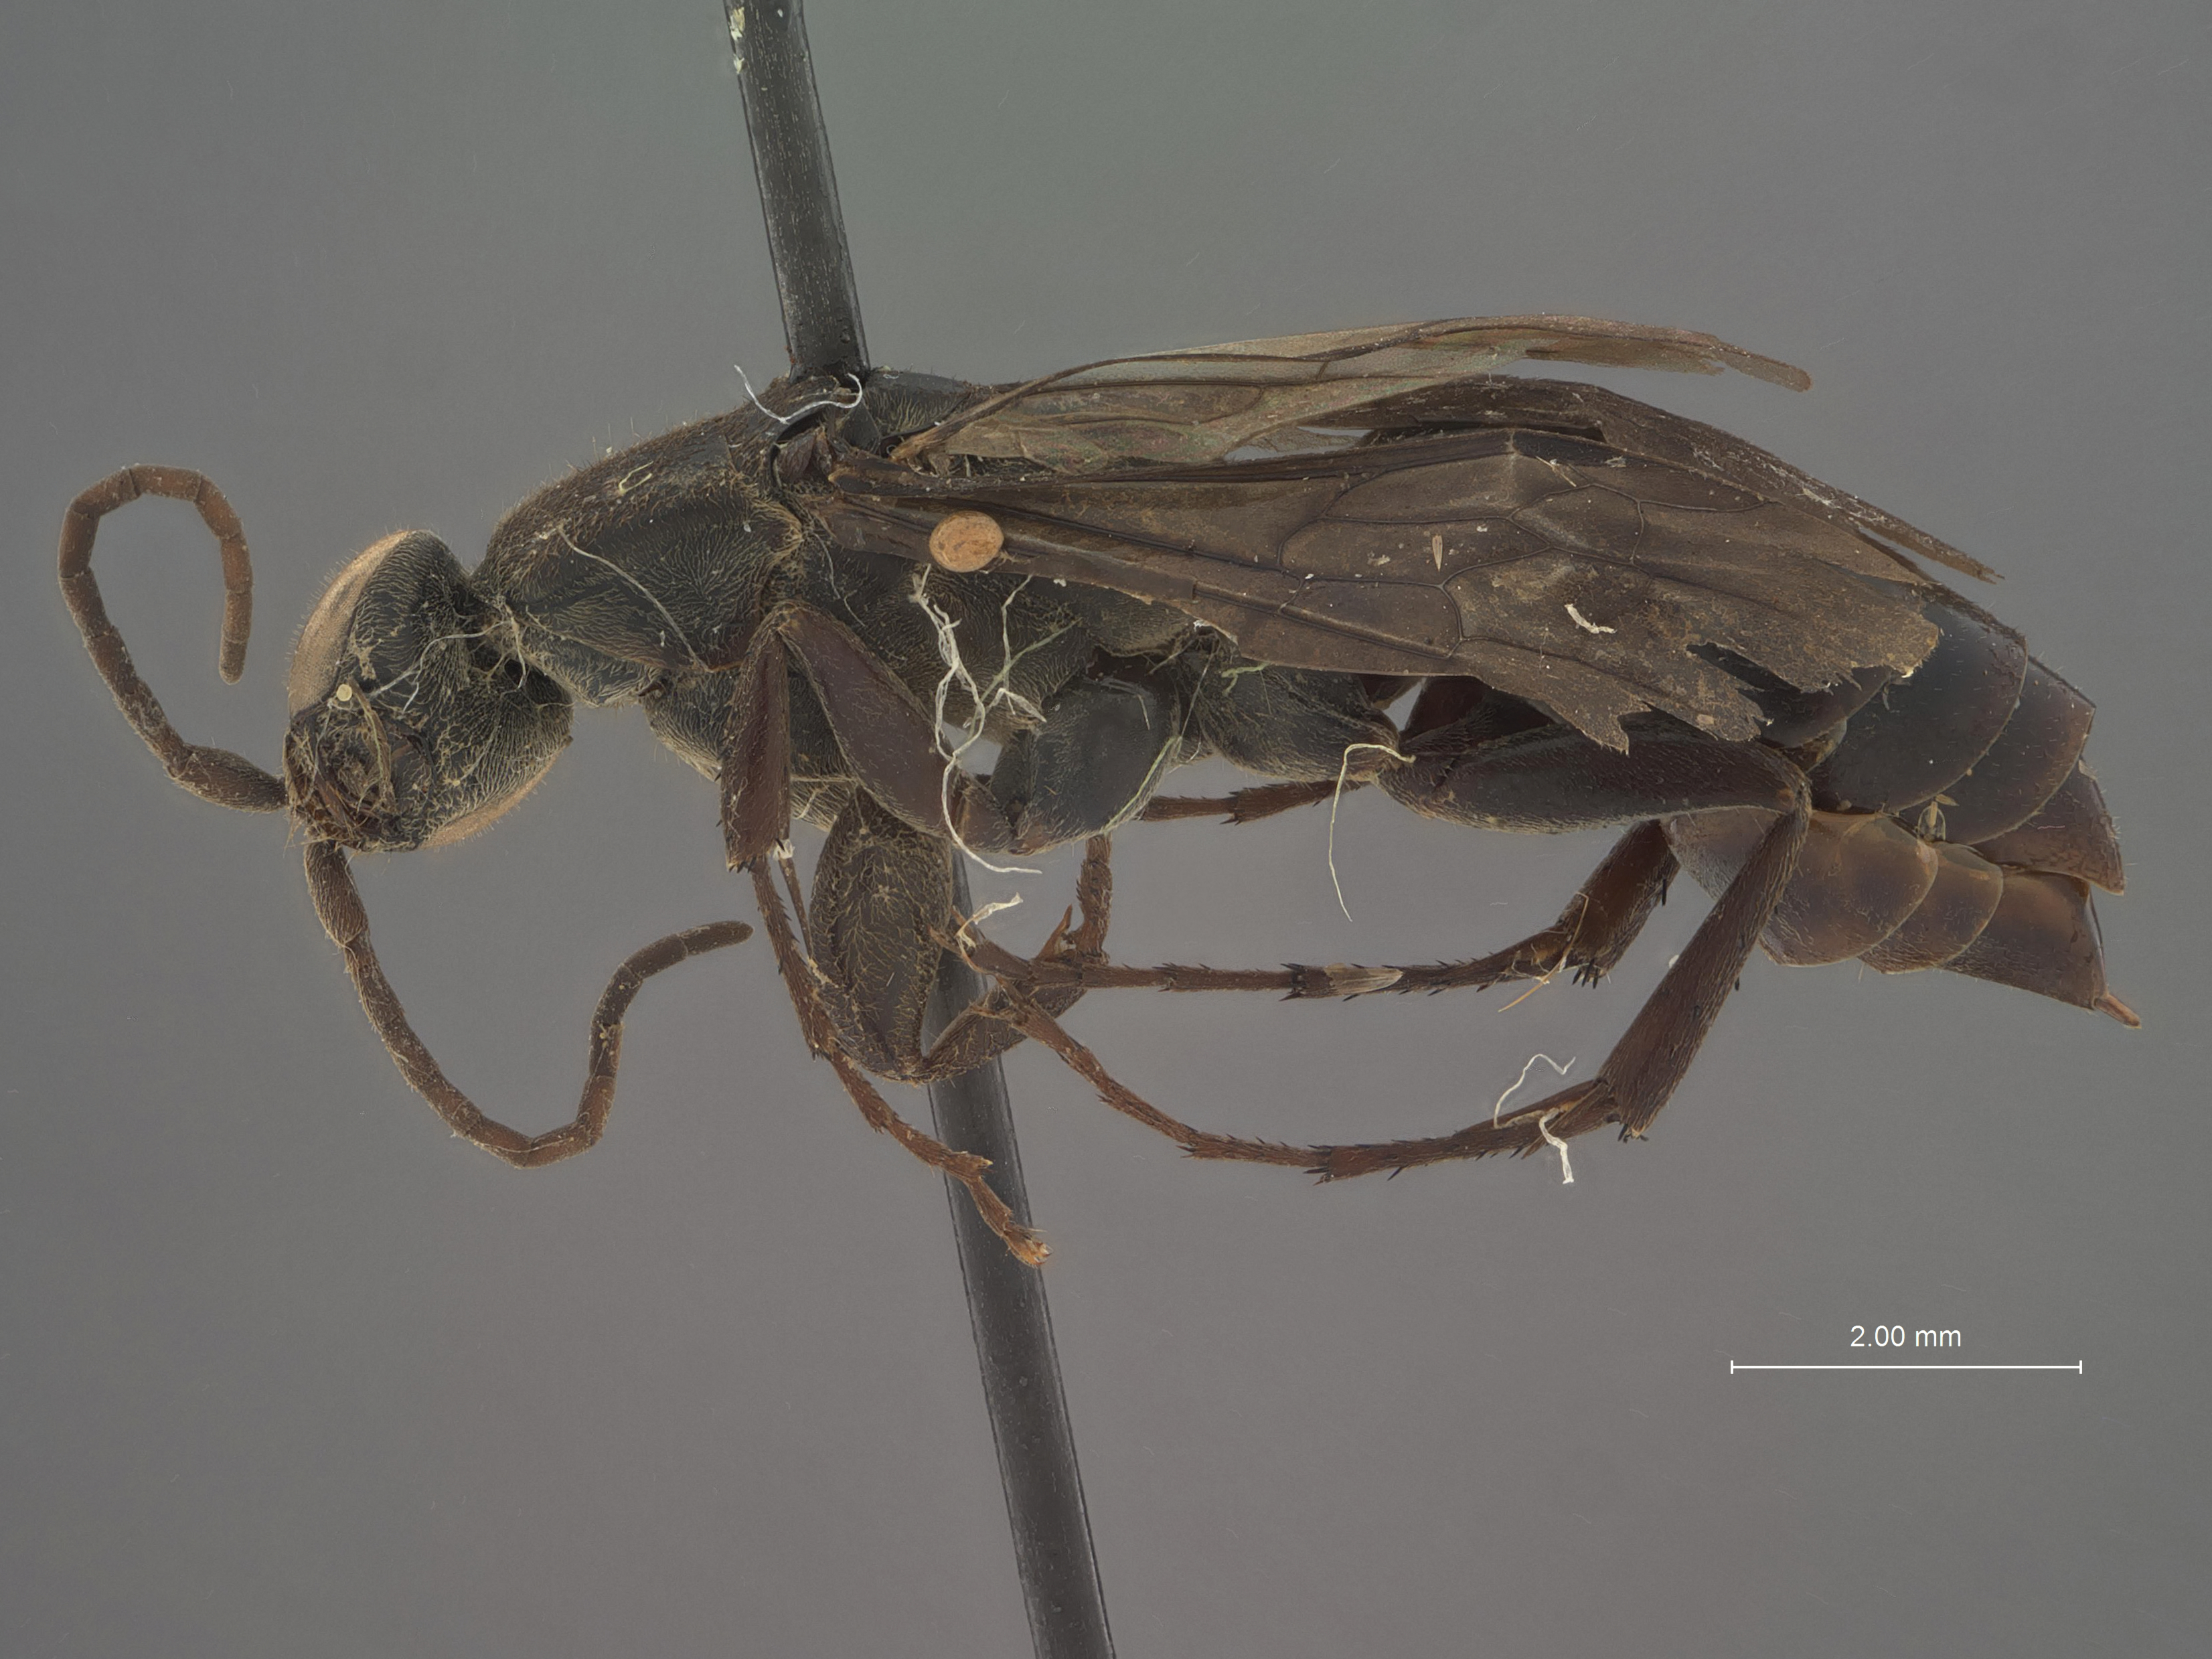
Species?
Aporus funestus
